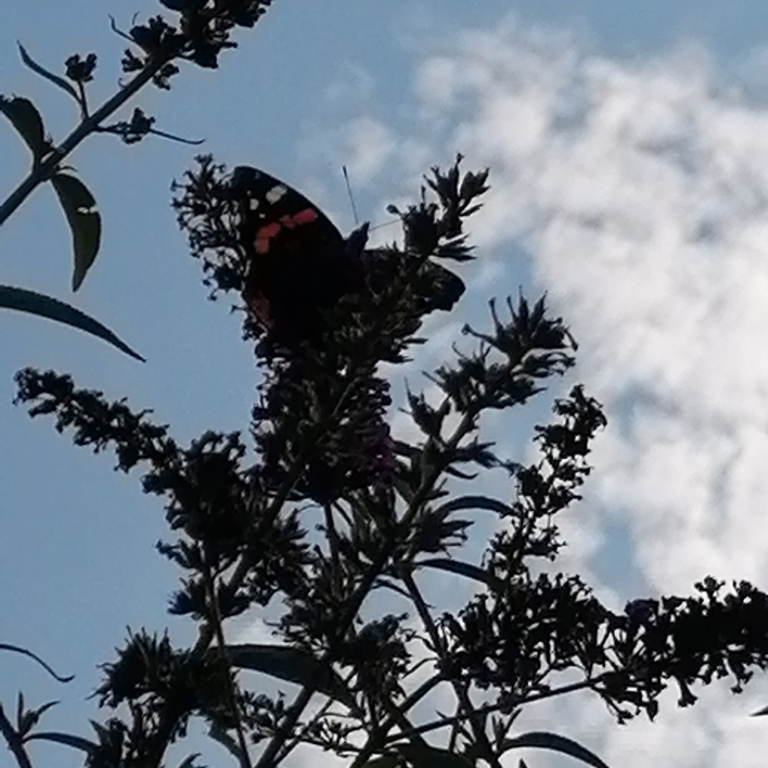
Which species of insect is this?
Vanessa atalanta
